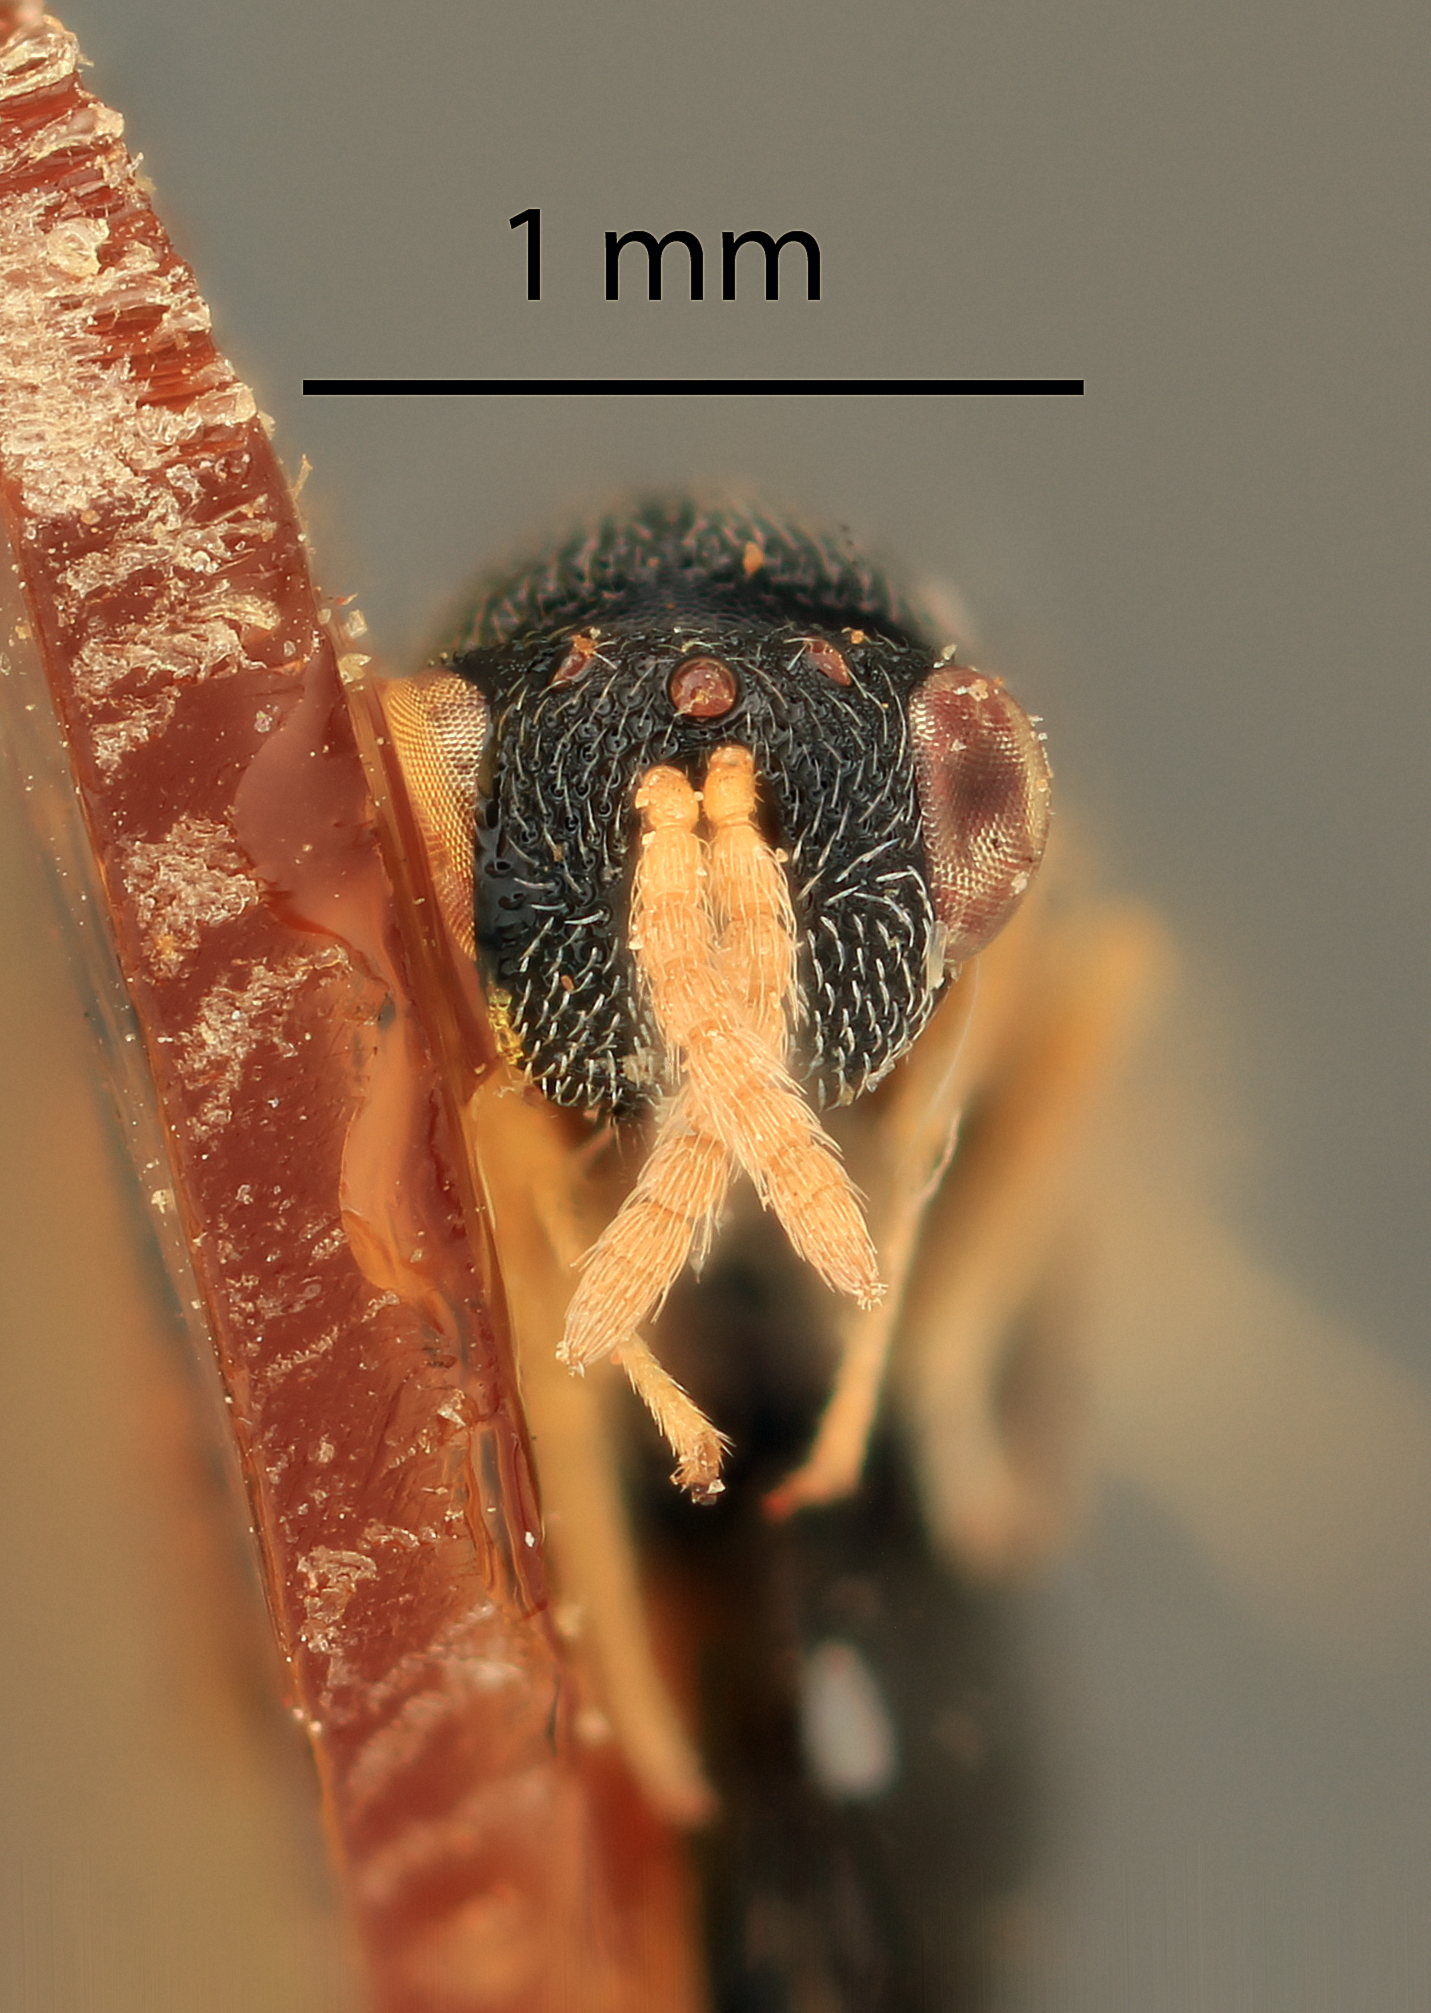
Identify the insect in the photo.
Eurytoma setitibia
